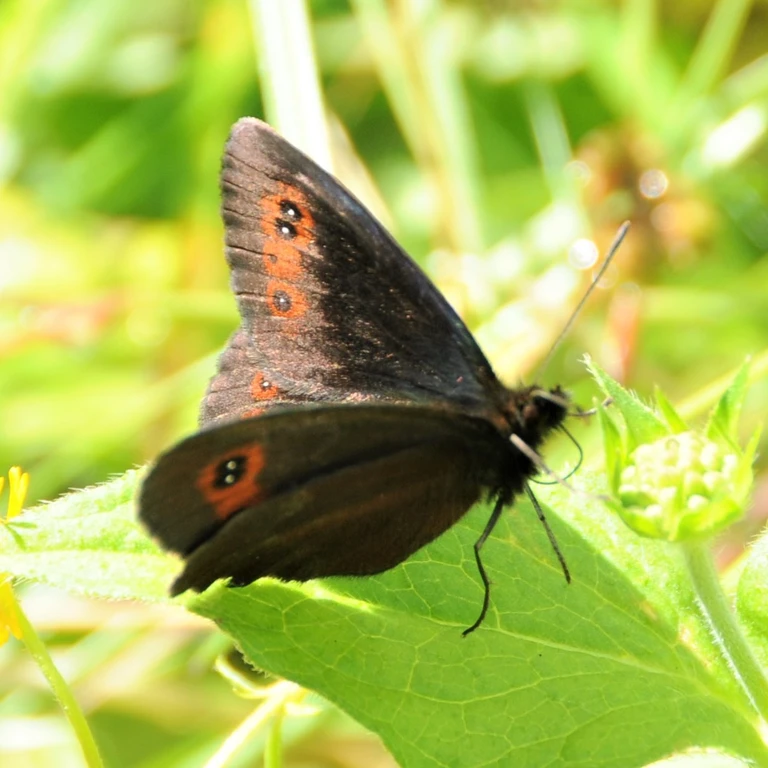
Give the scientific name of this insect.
Erebia aethiops
